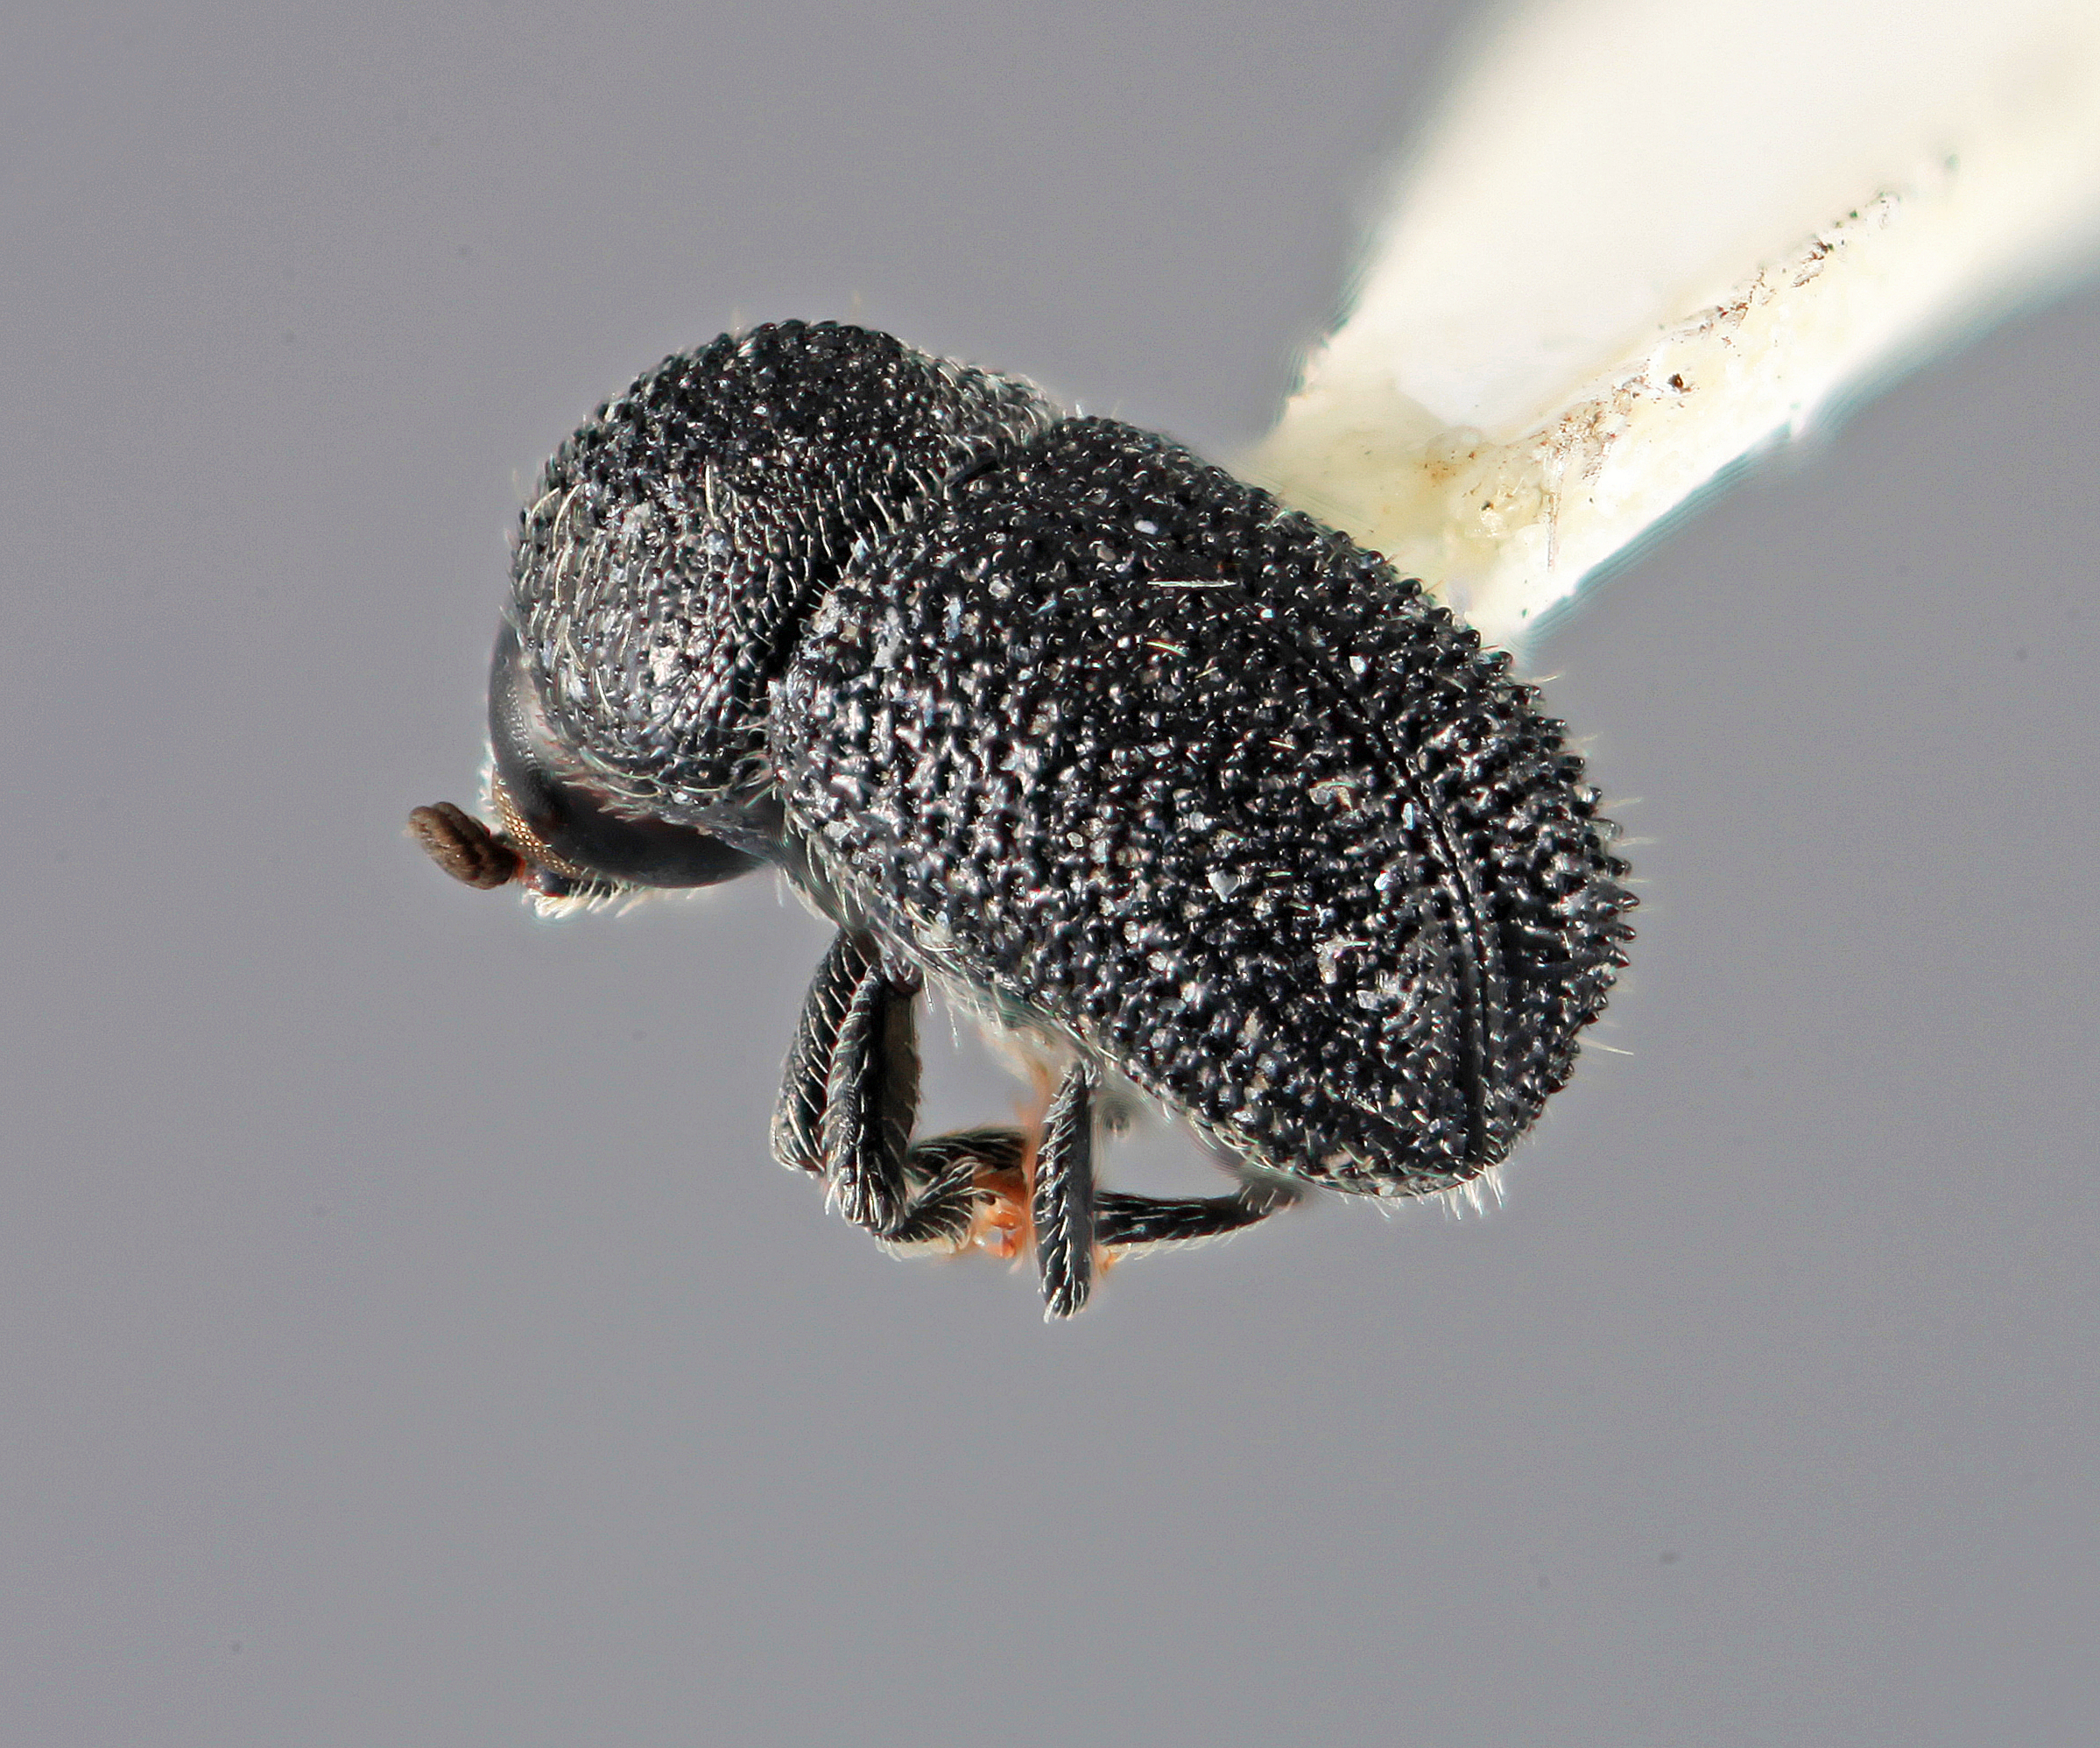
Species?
Cactopinus microcornis
